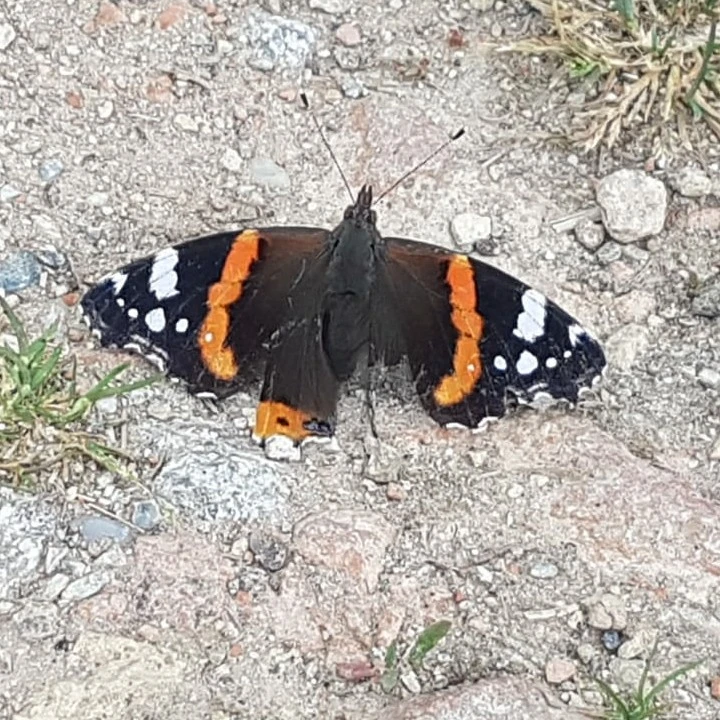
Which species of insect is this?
Vanessa atalanta
